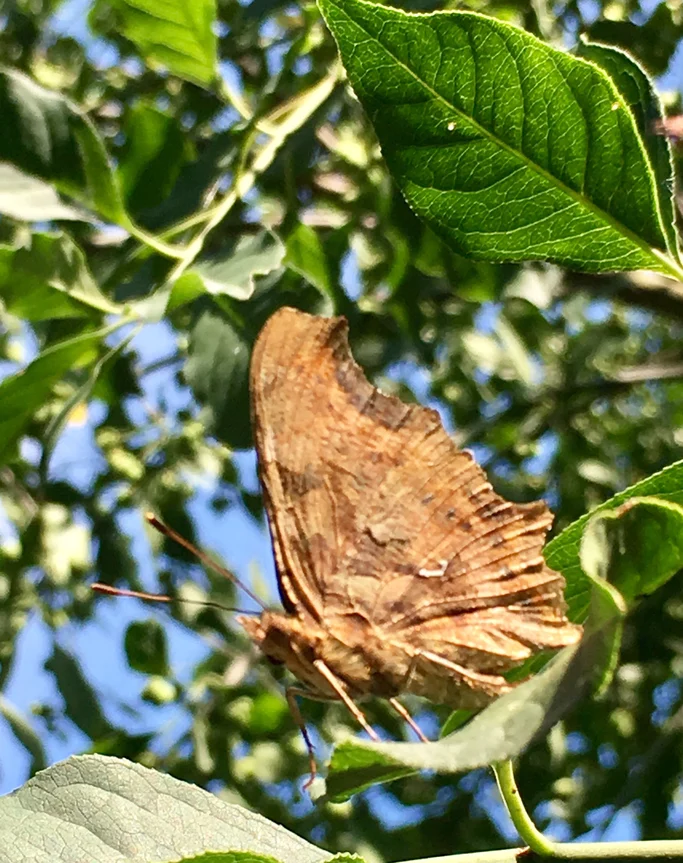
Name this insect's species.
Polygonia c-album
